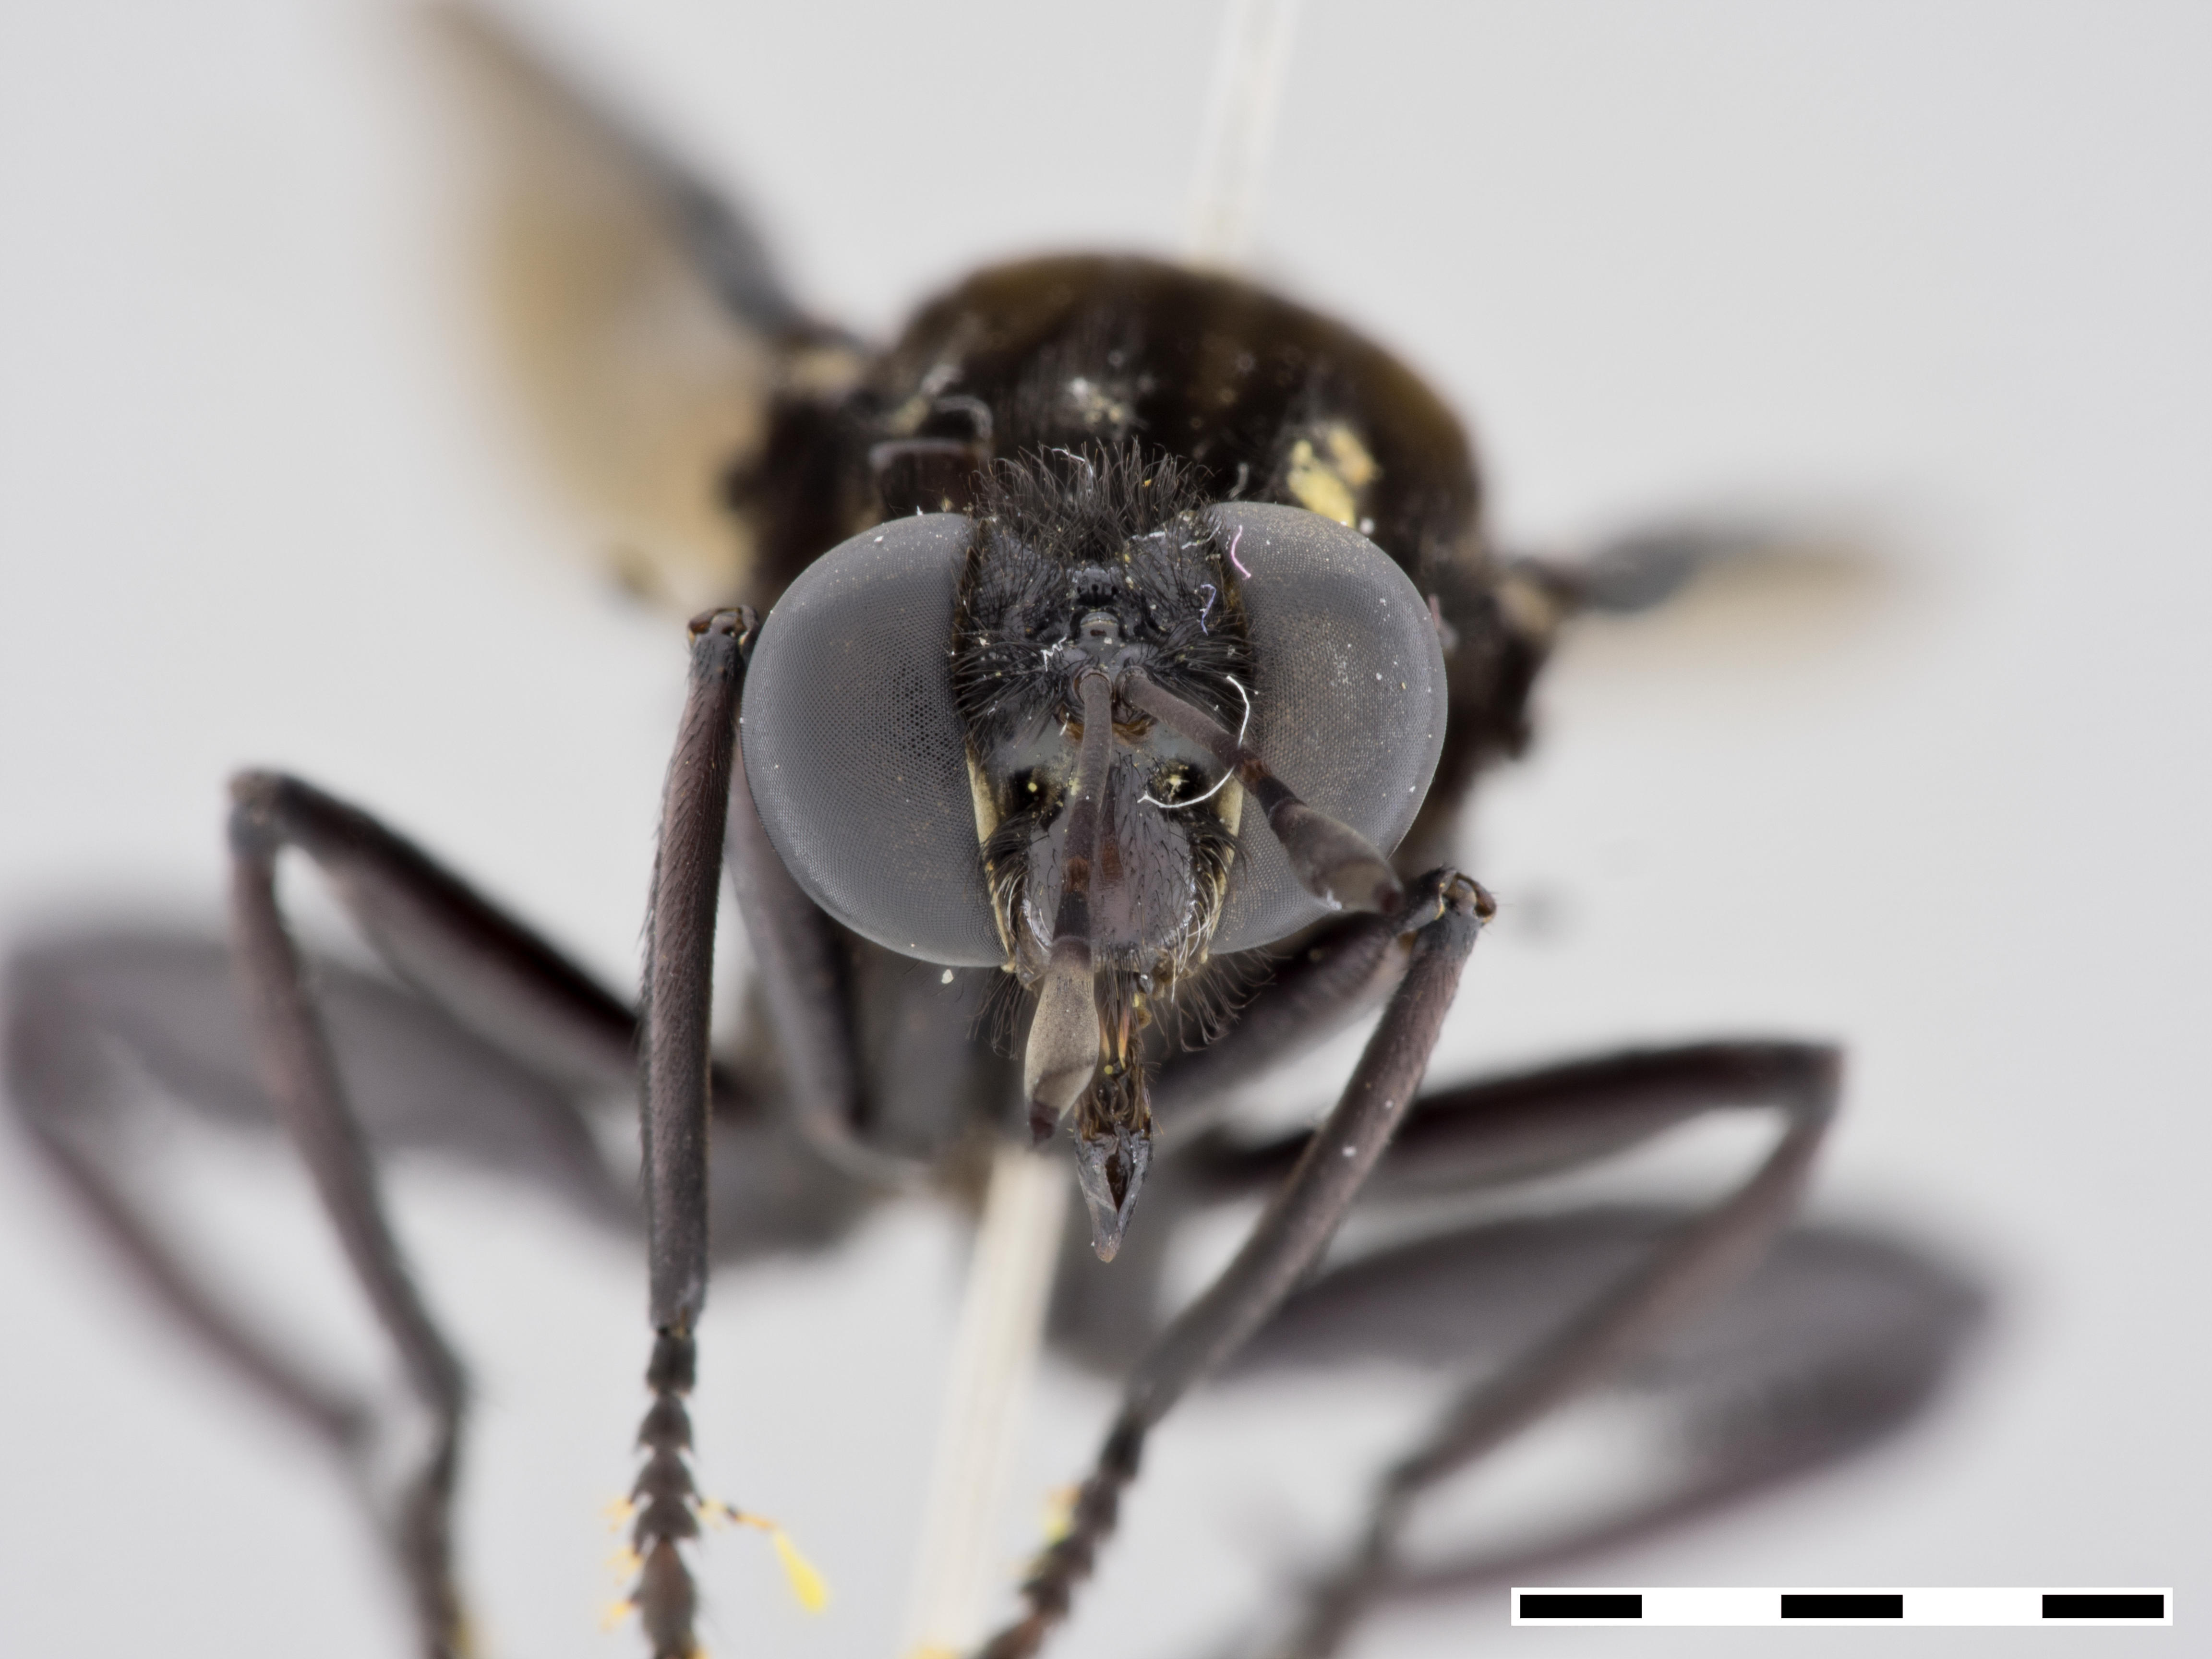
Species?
Mydas clavatus
